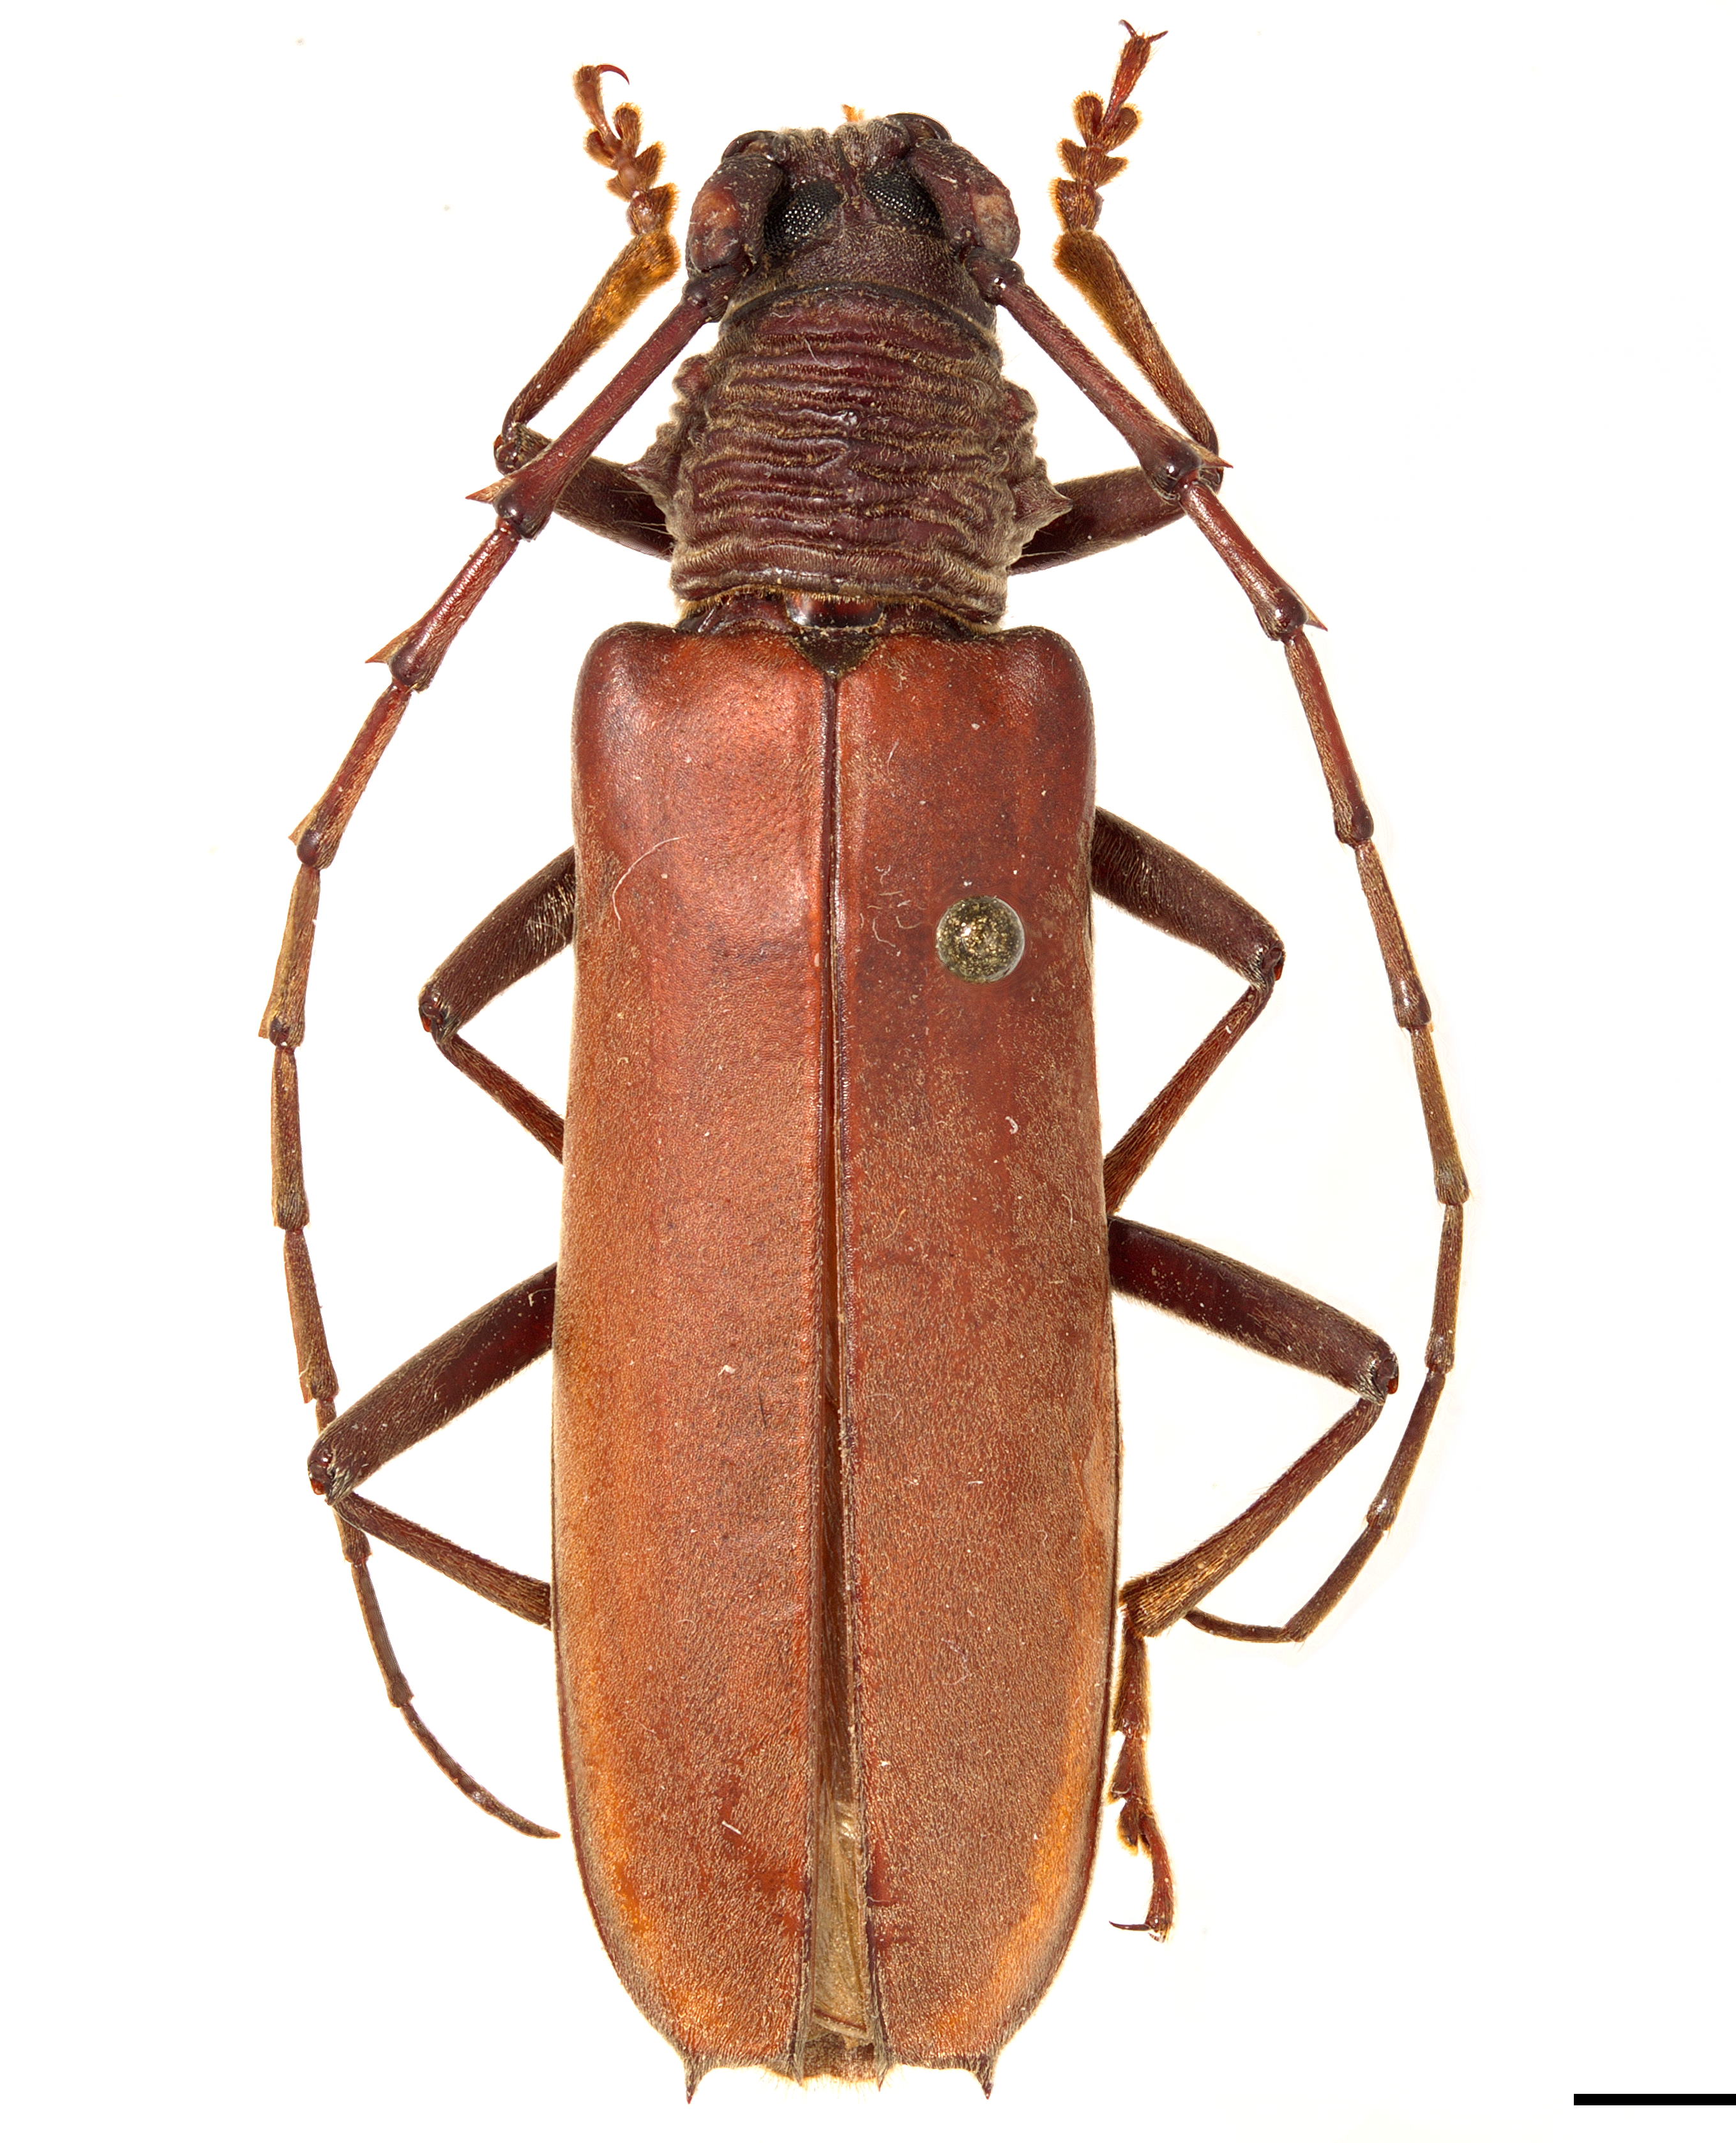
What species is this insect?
Jupoata rufipennis
